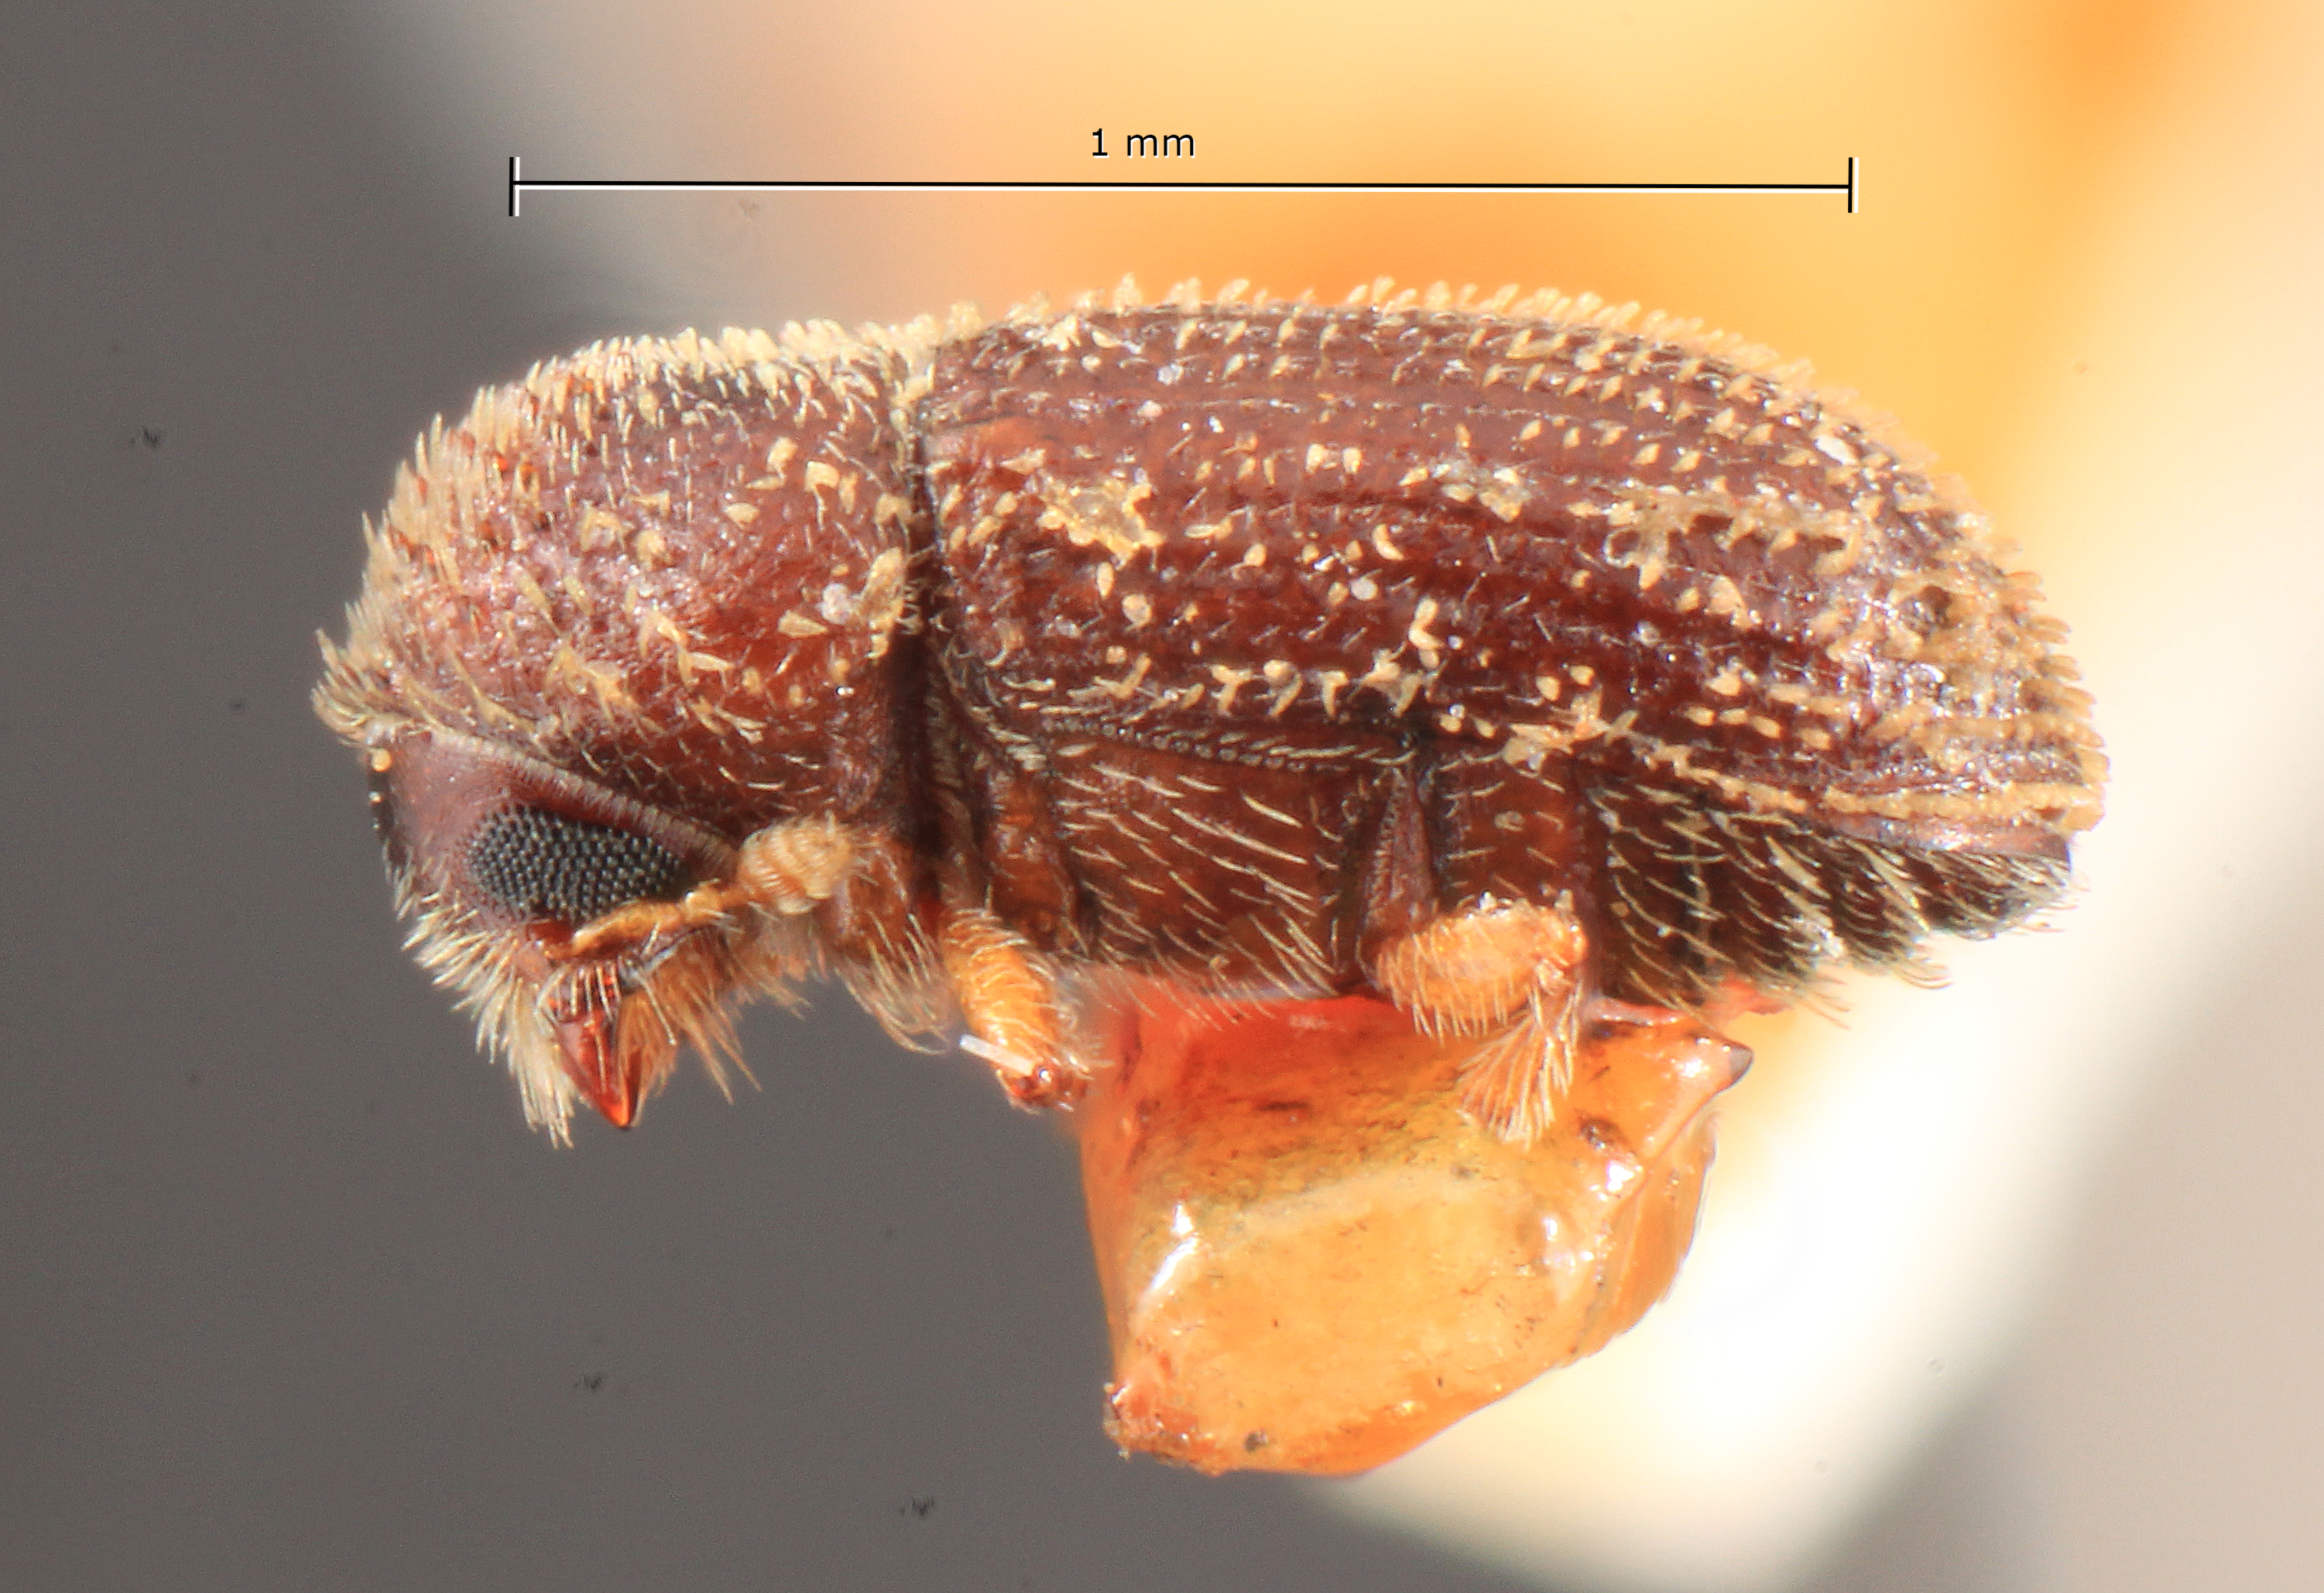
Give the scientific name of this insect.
Stephanoderes georgiae
